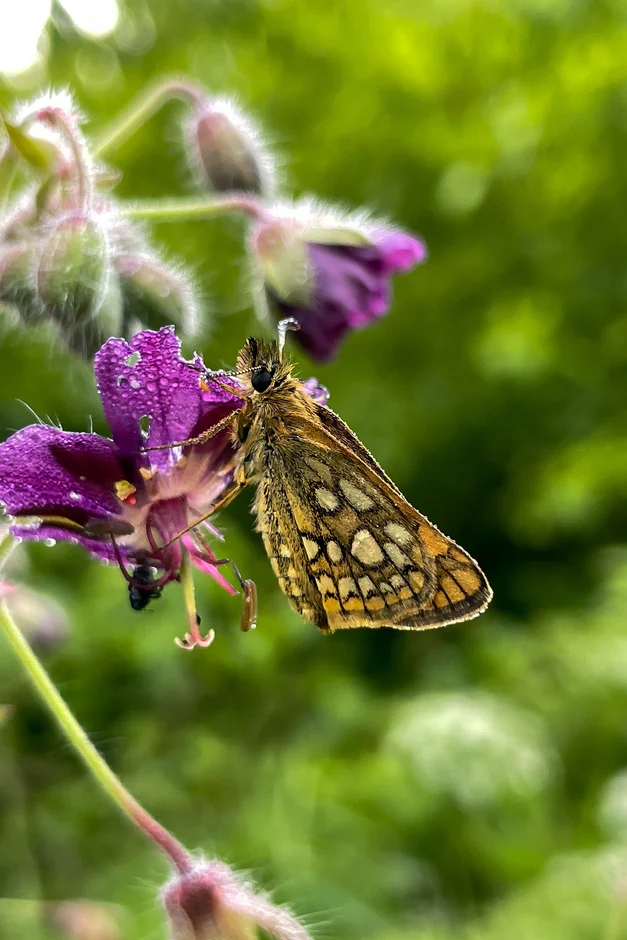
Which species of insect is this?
Carterocephalus palaemon
